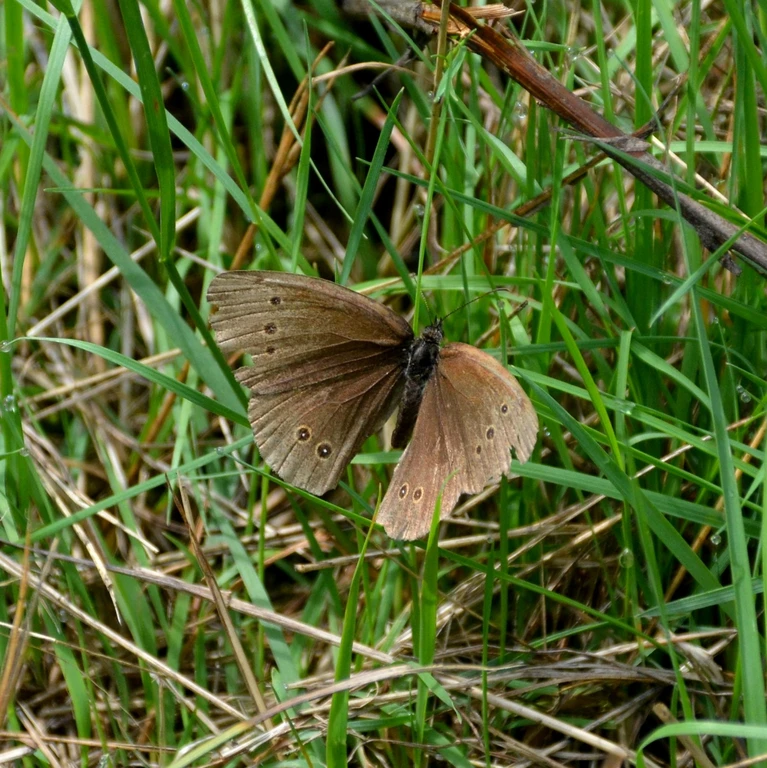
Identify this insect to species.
Aphantopus hyperantus
